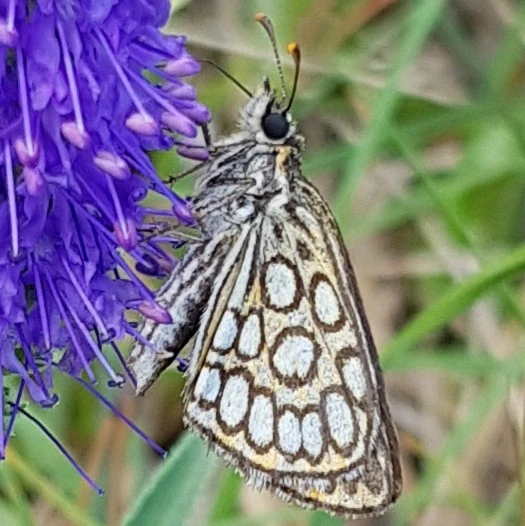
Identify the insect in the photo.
Heteropterus morpheus
